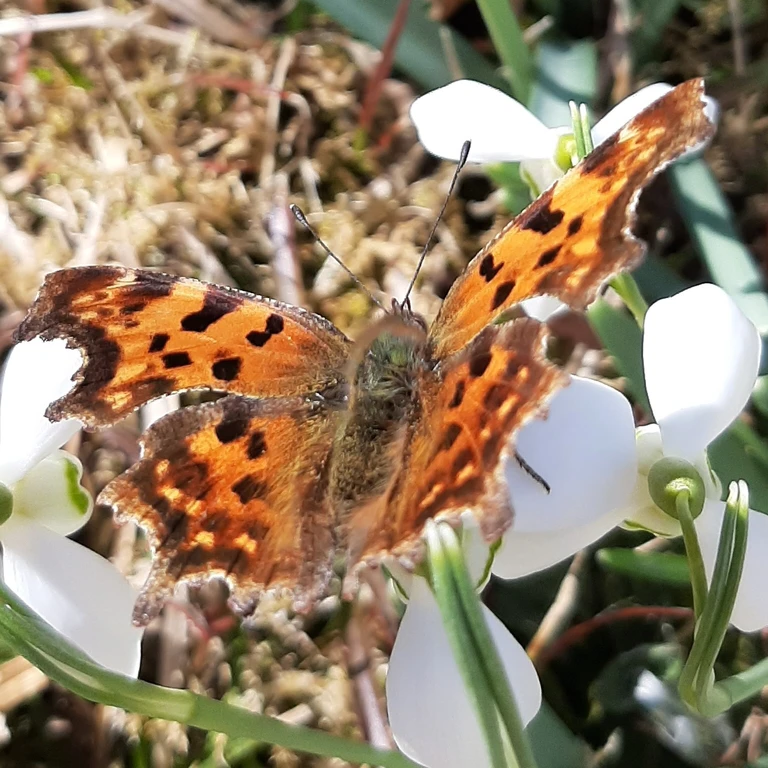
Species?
Polygonia c-album
